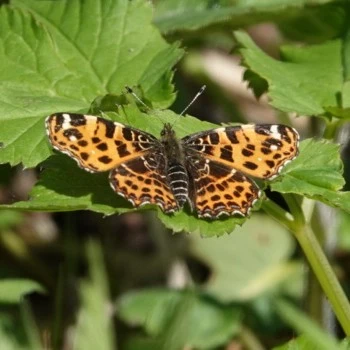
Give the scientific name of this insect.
Araschnia levana
